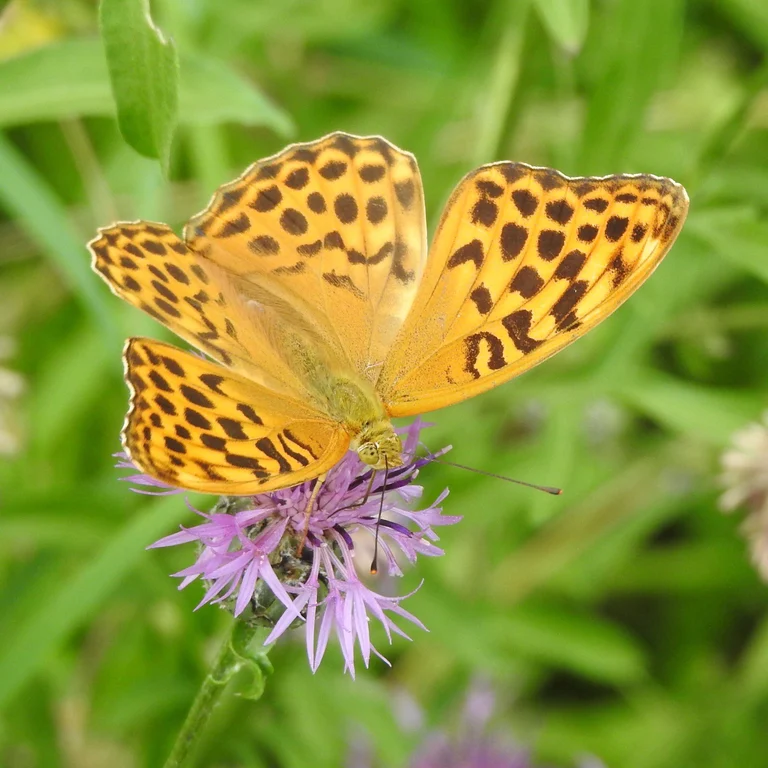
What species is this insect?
Argynnis paphia
